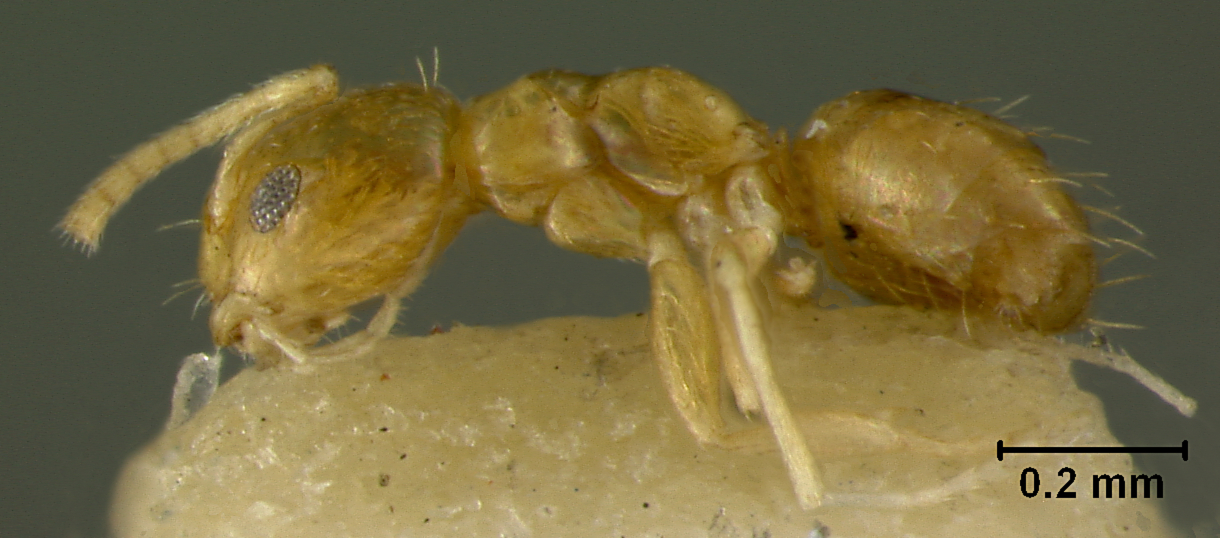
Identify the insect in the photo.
Plagiolepis foreli
